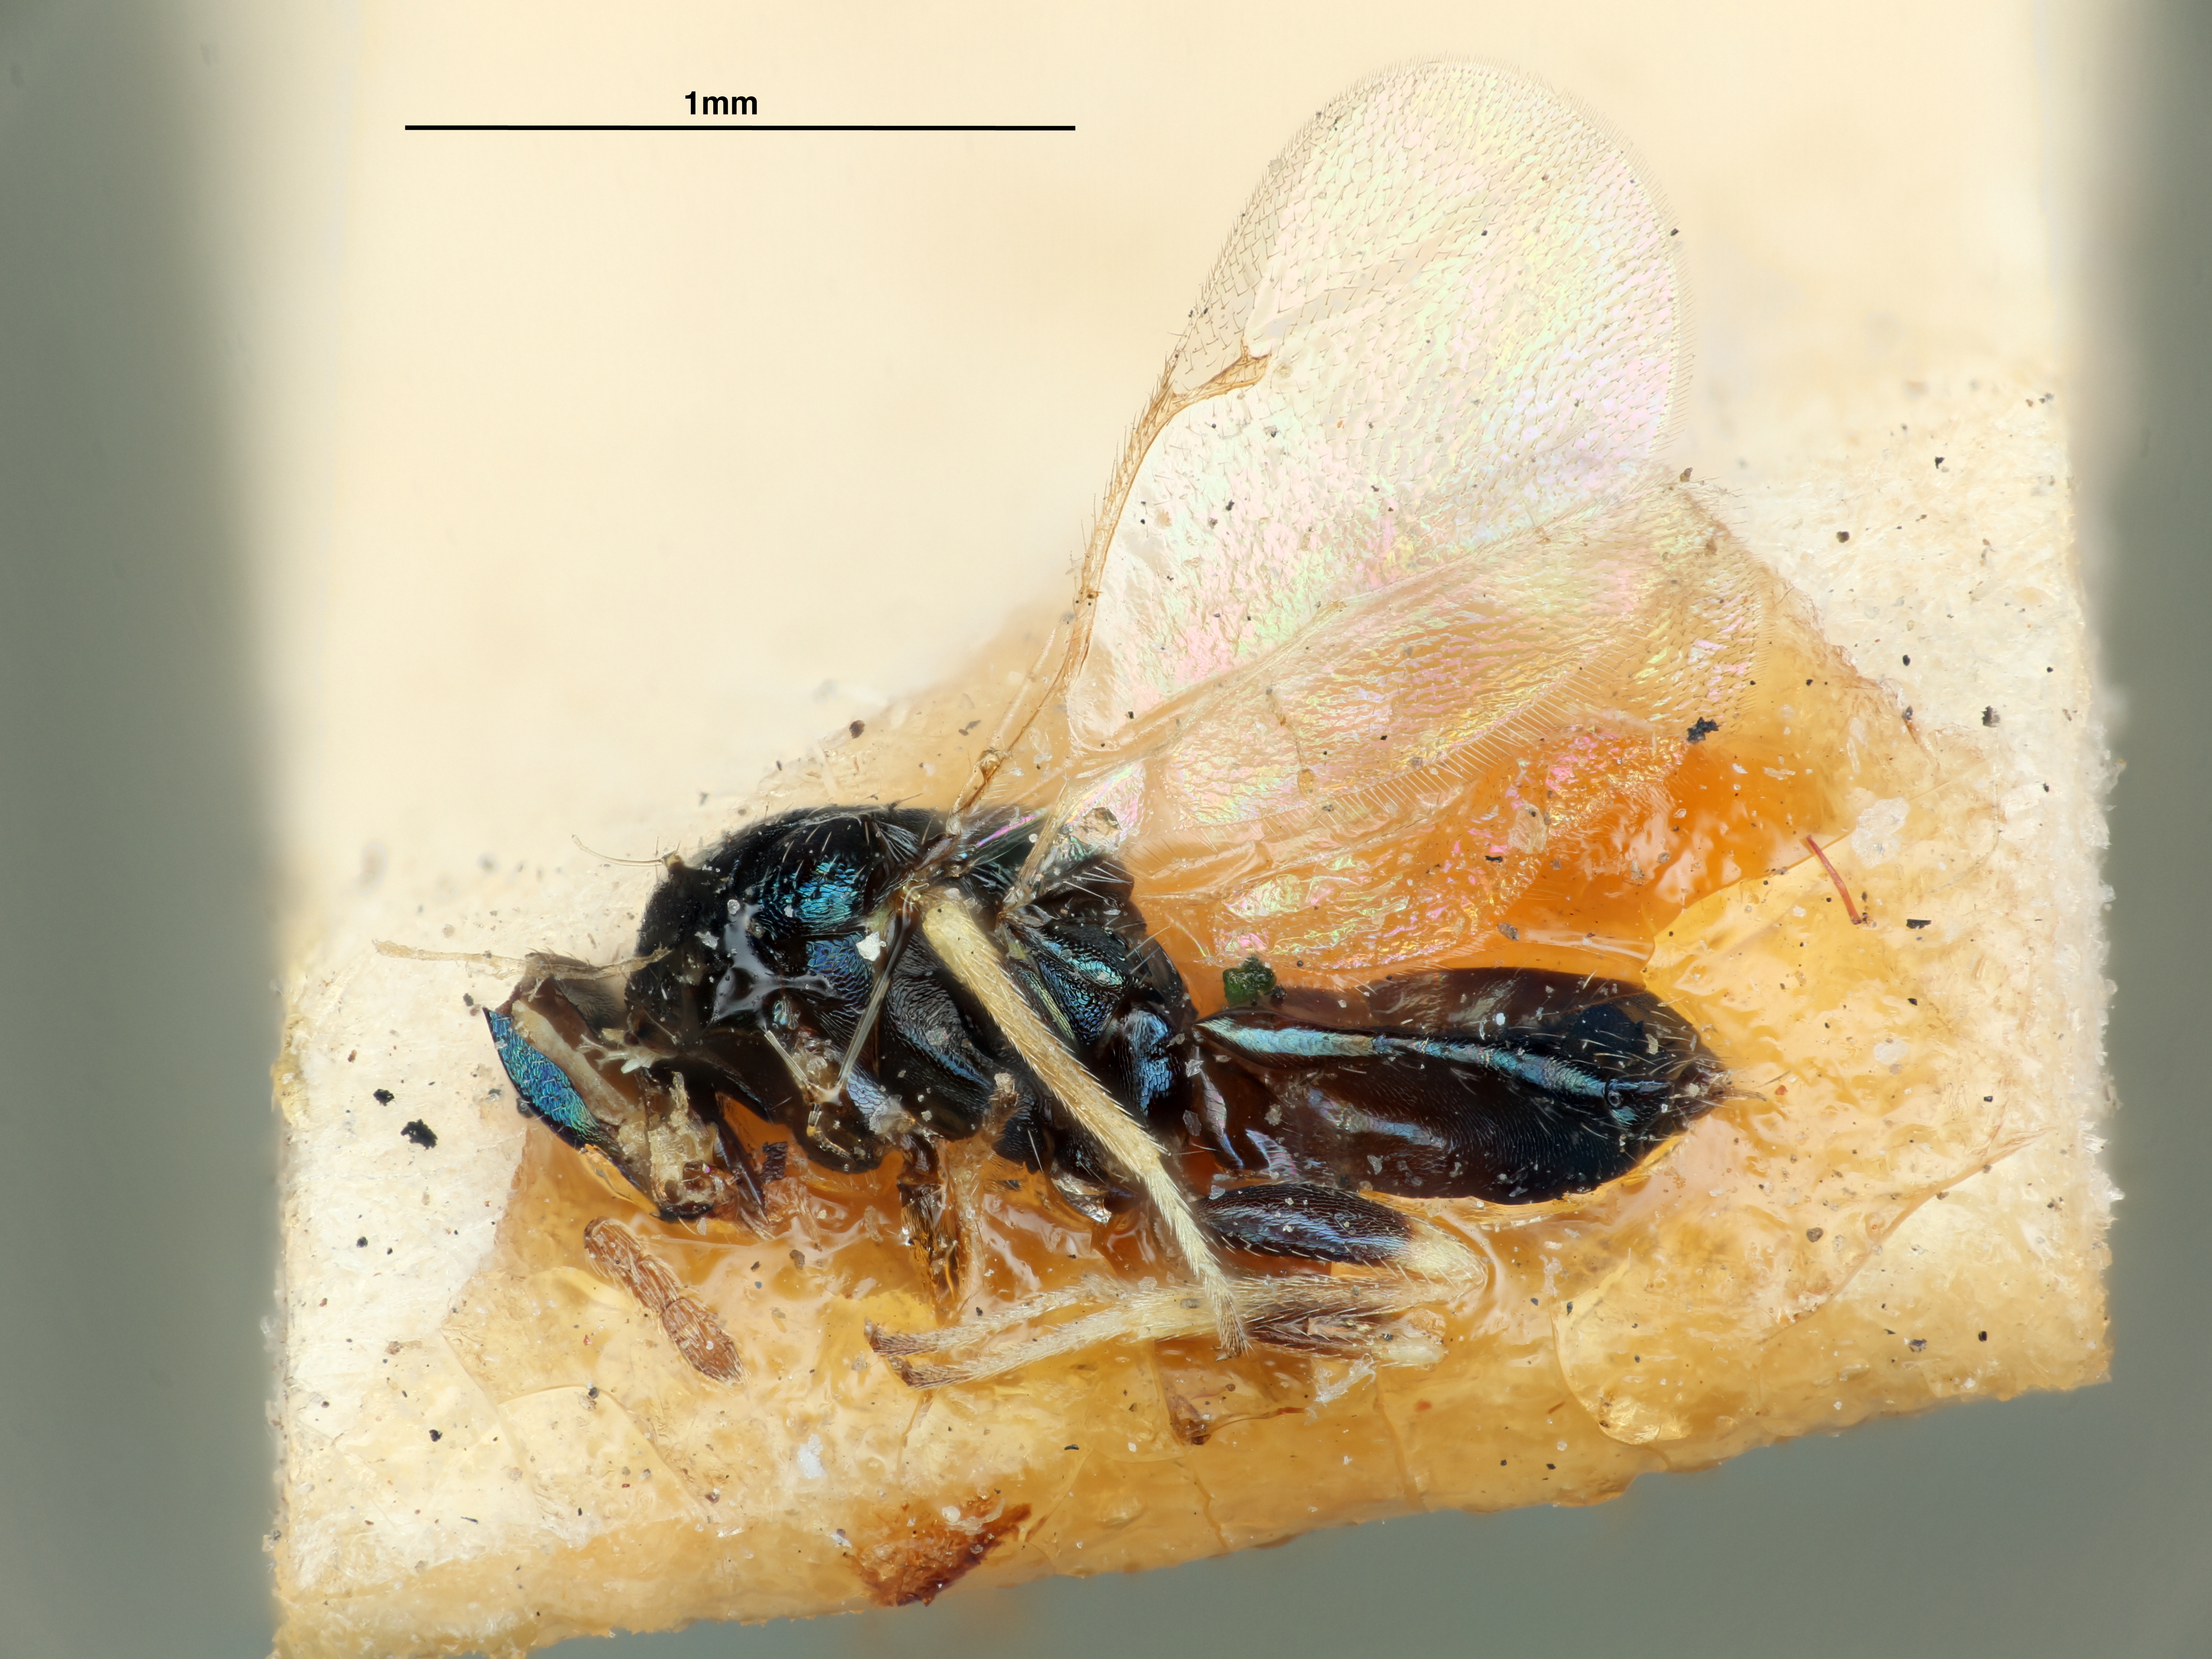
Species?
Hyperteles flocci
